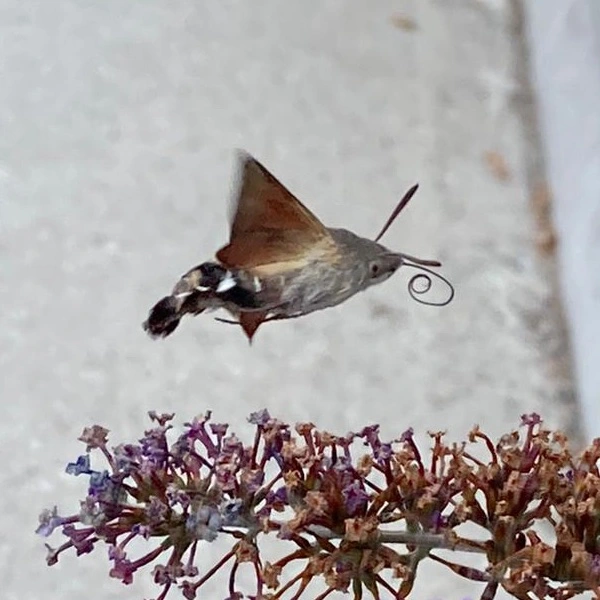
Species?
Macroglossum stellatarum
